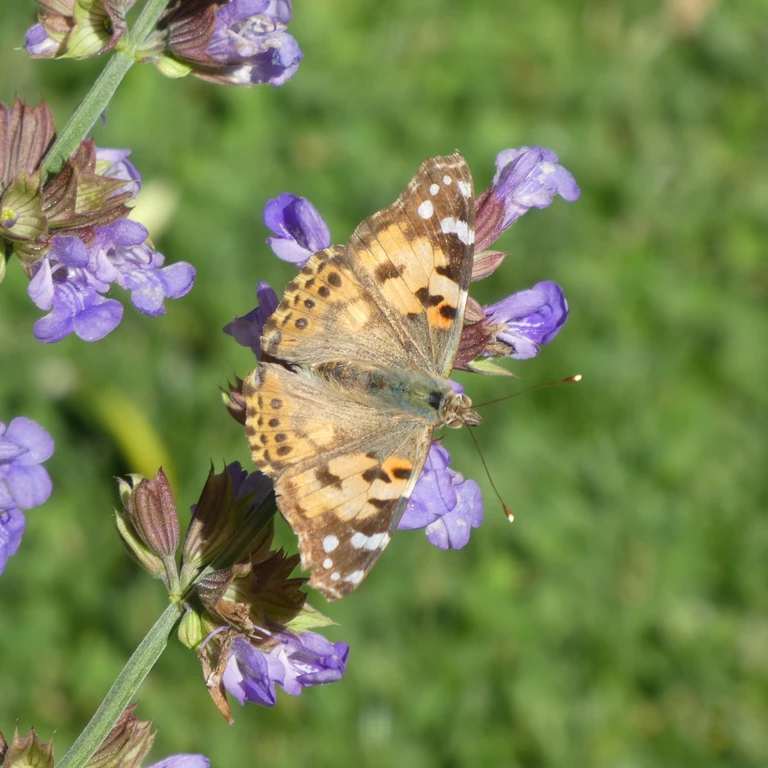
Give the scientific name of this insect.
Vanessa cardui
